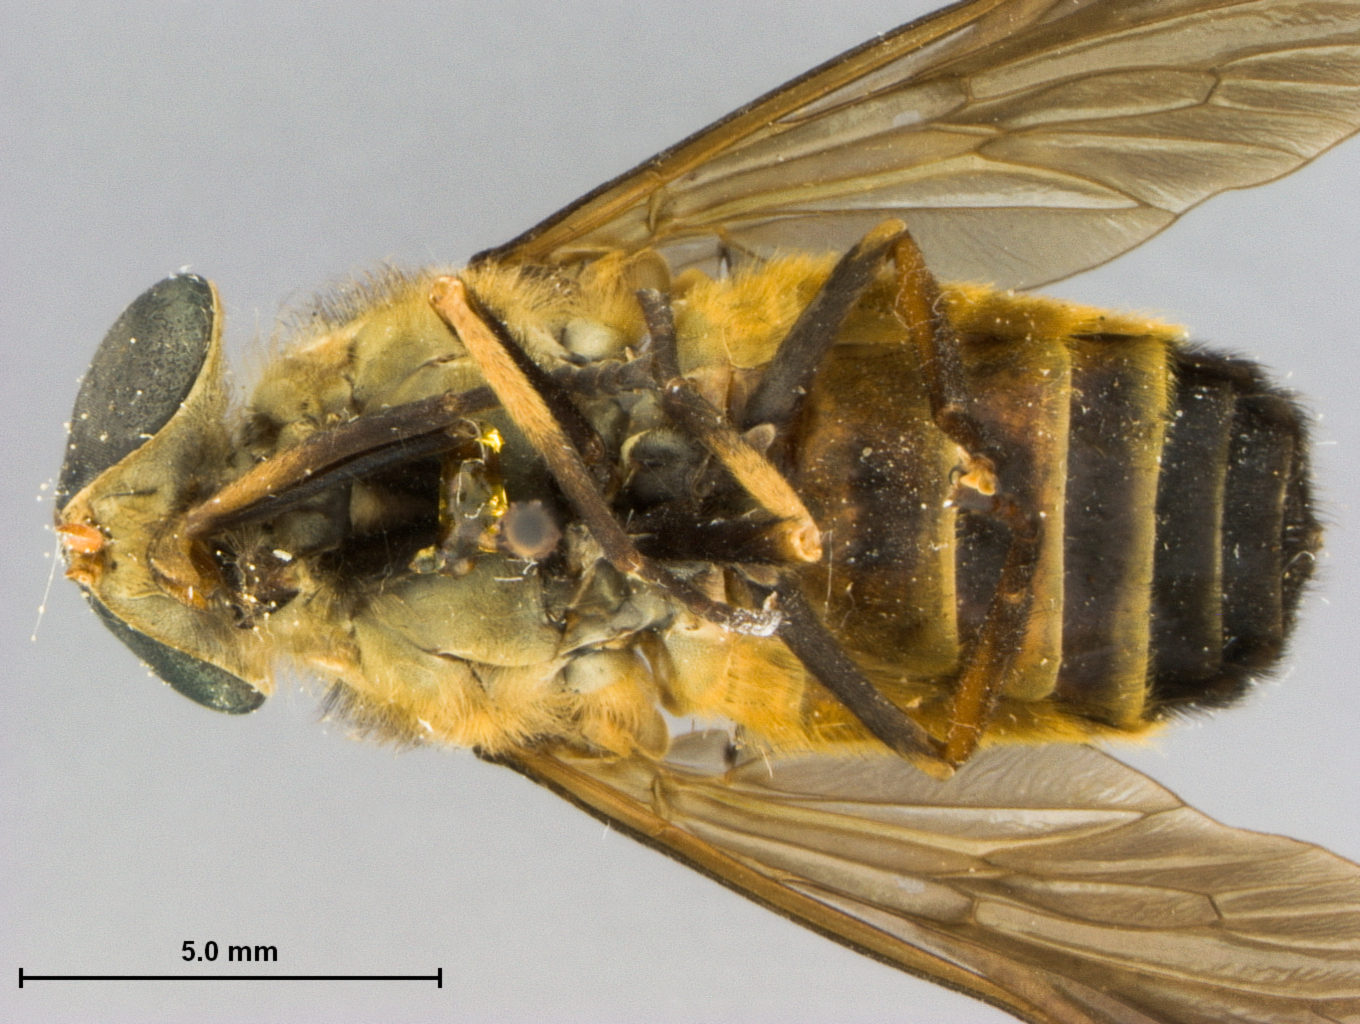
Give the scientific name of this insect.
Tabanus thurmani
